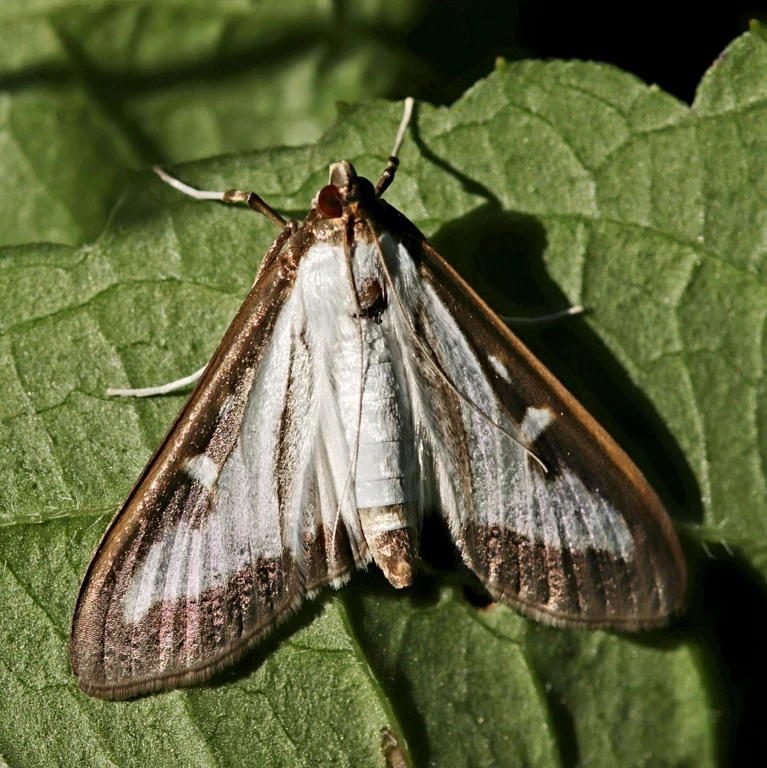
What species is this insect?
Cydalima perspectalis
